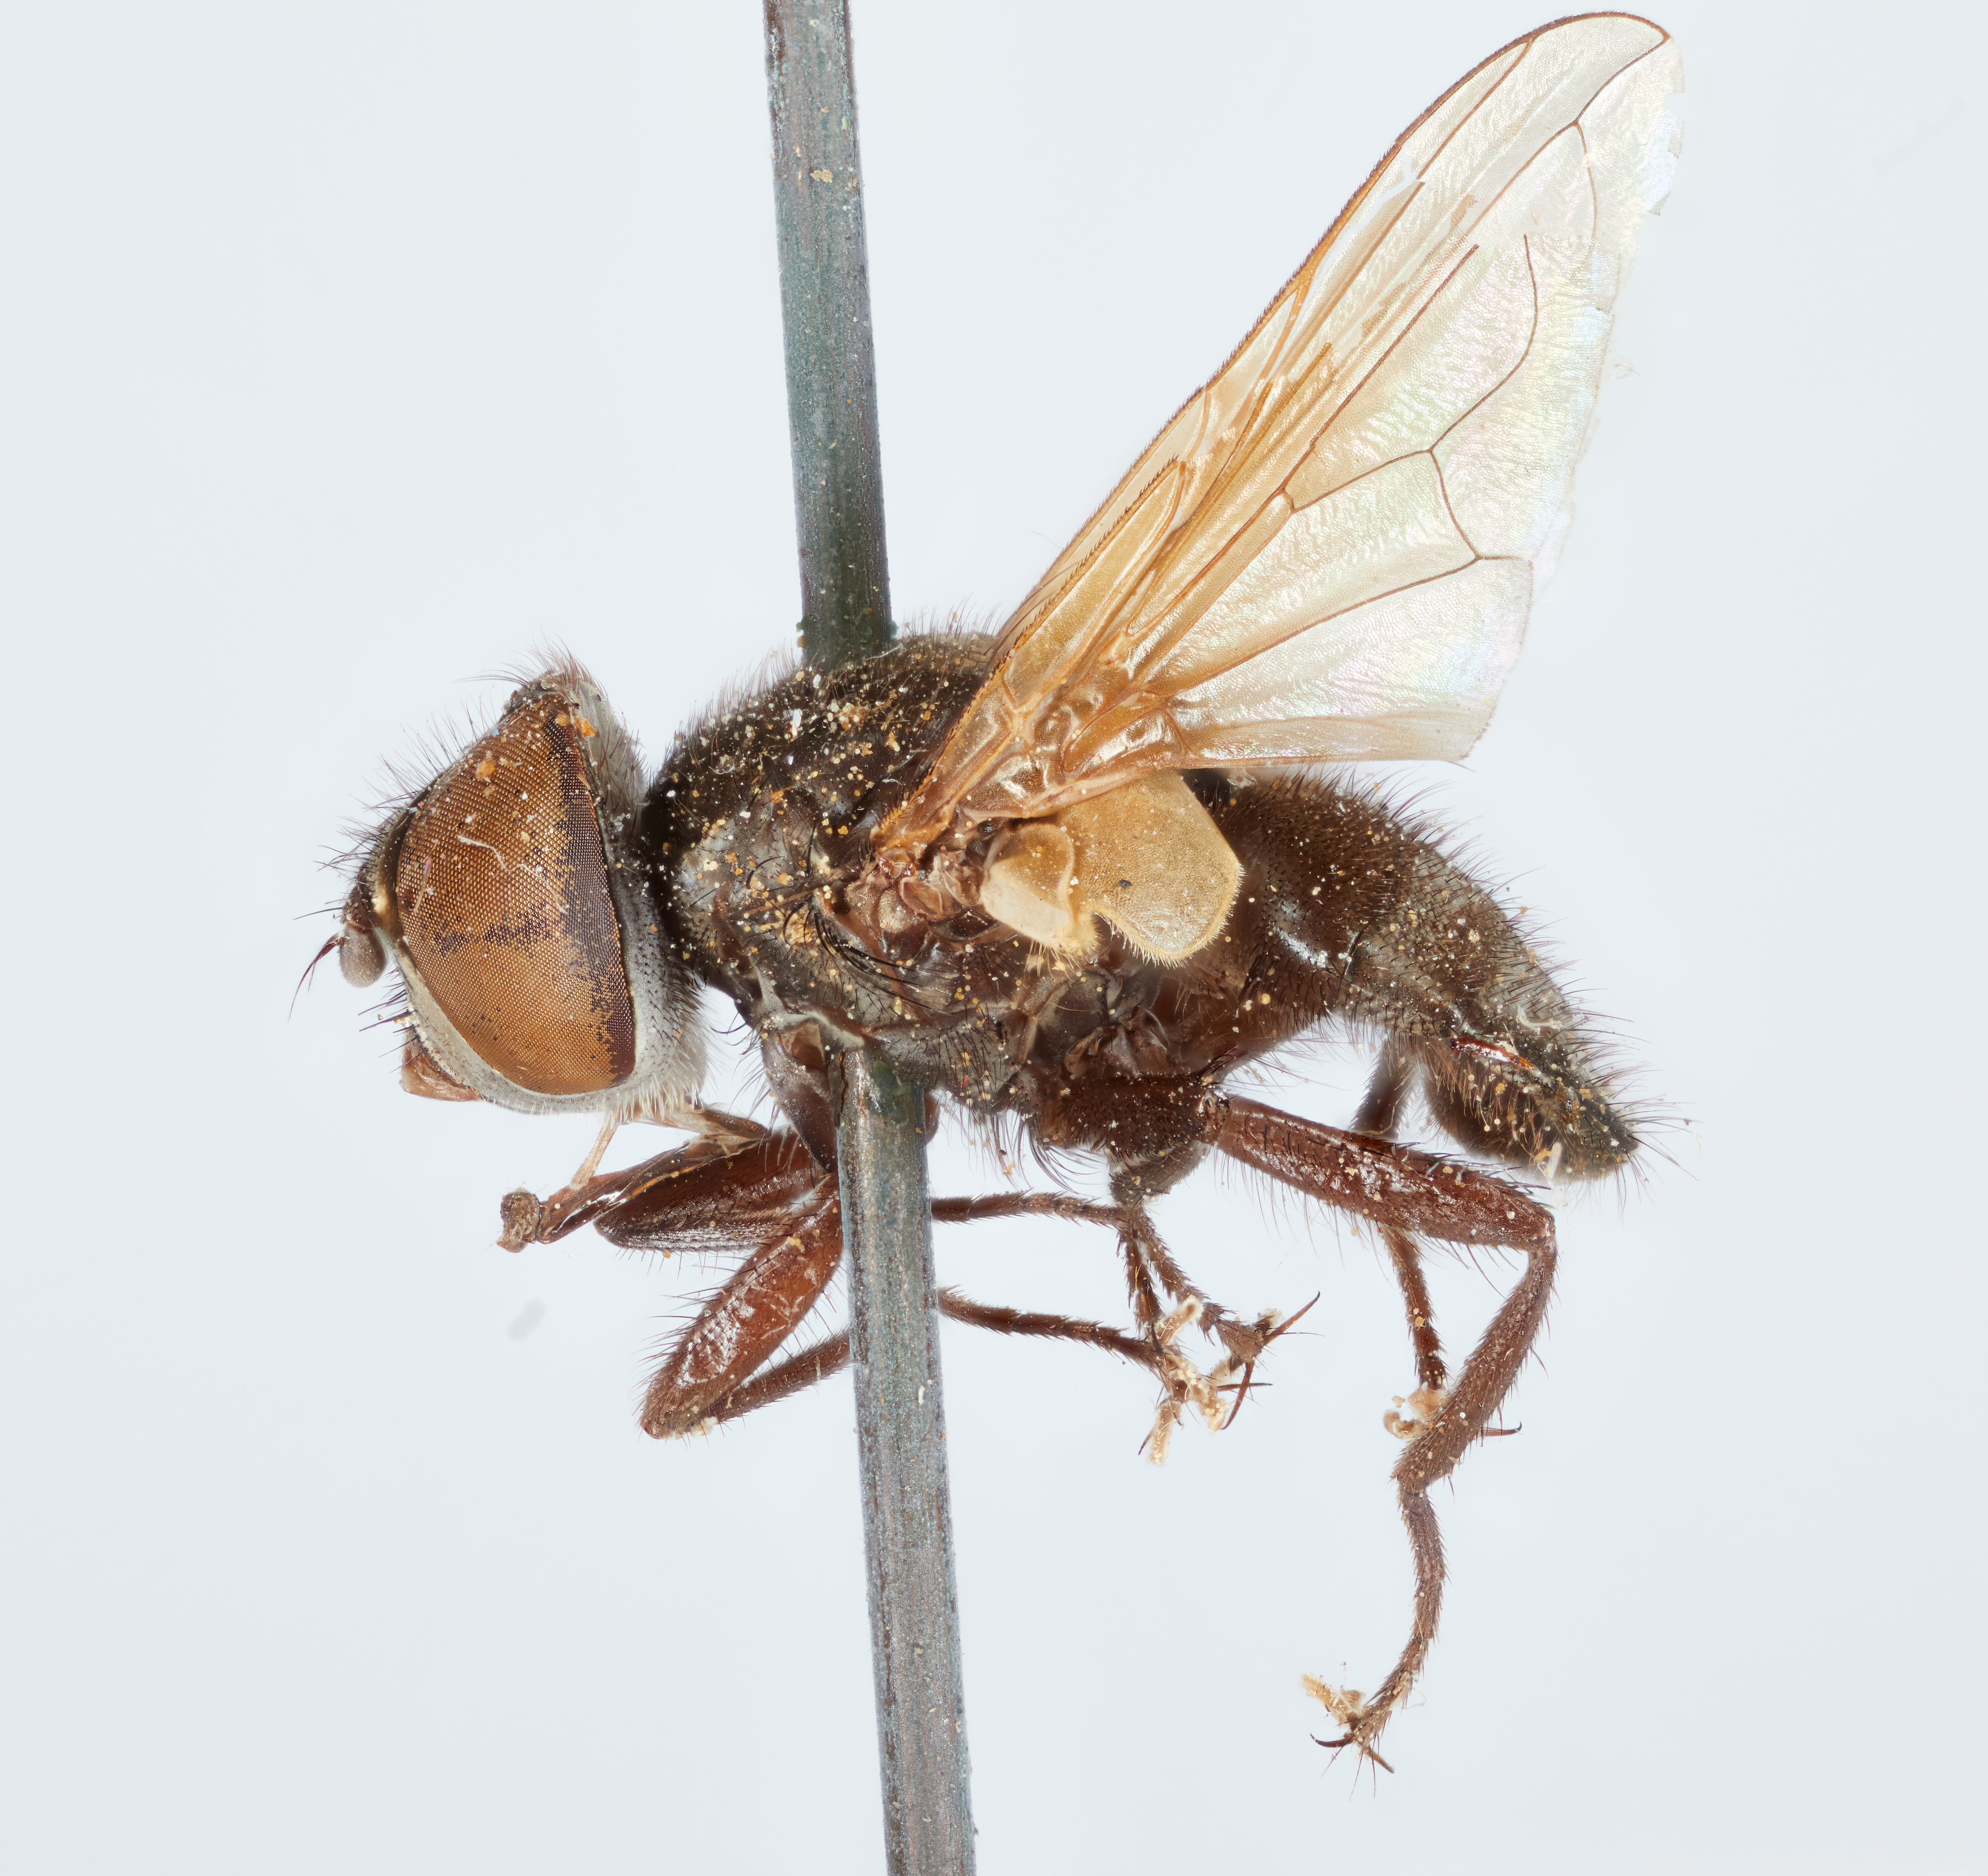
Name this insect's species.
Alophora subopaca
